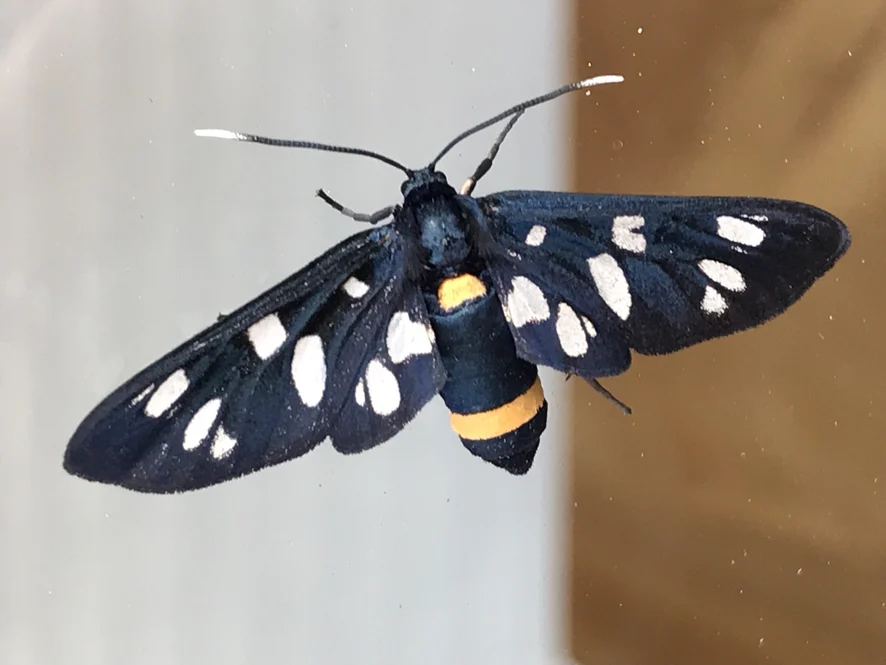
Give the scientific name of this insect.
Amata phegea
